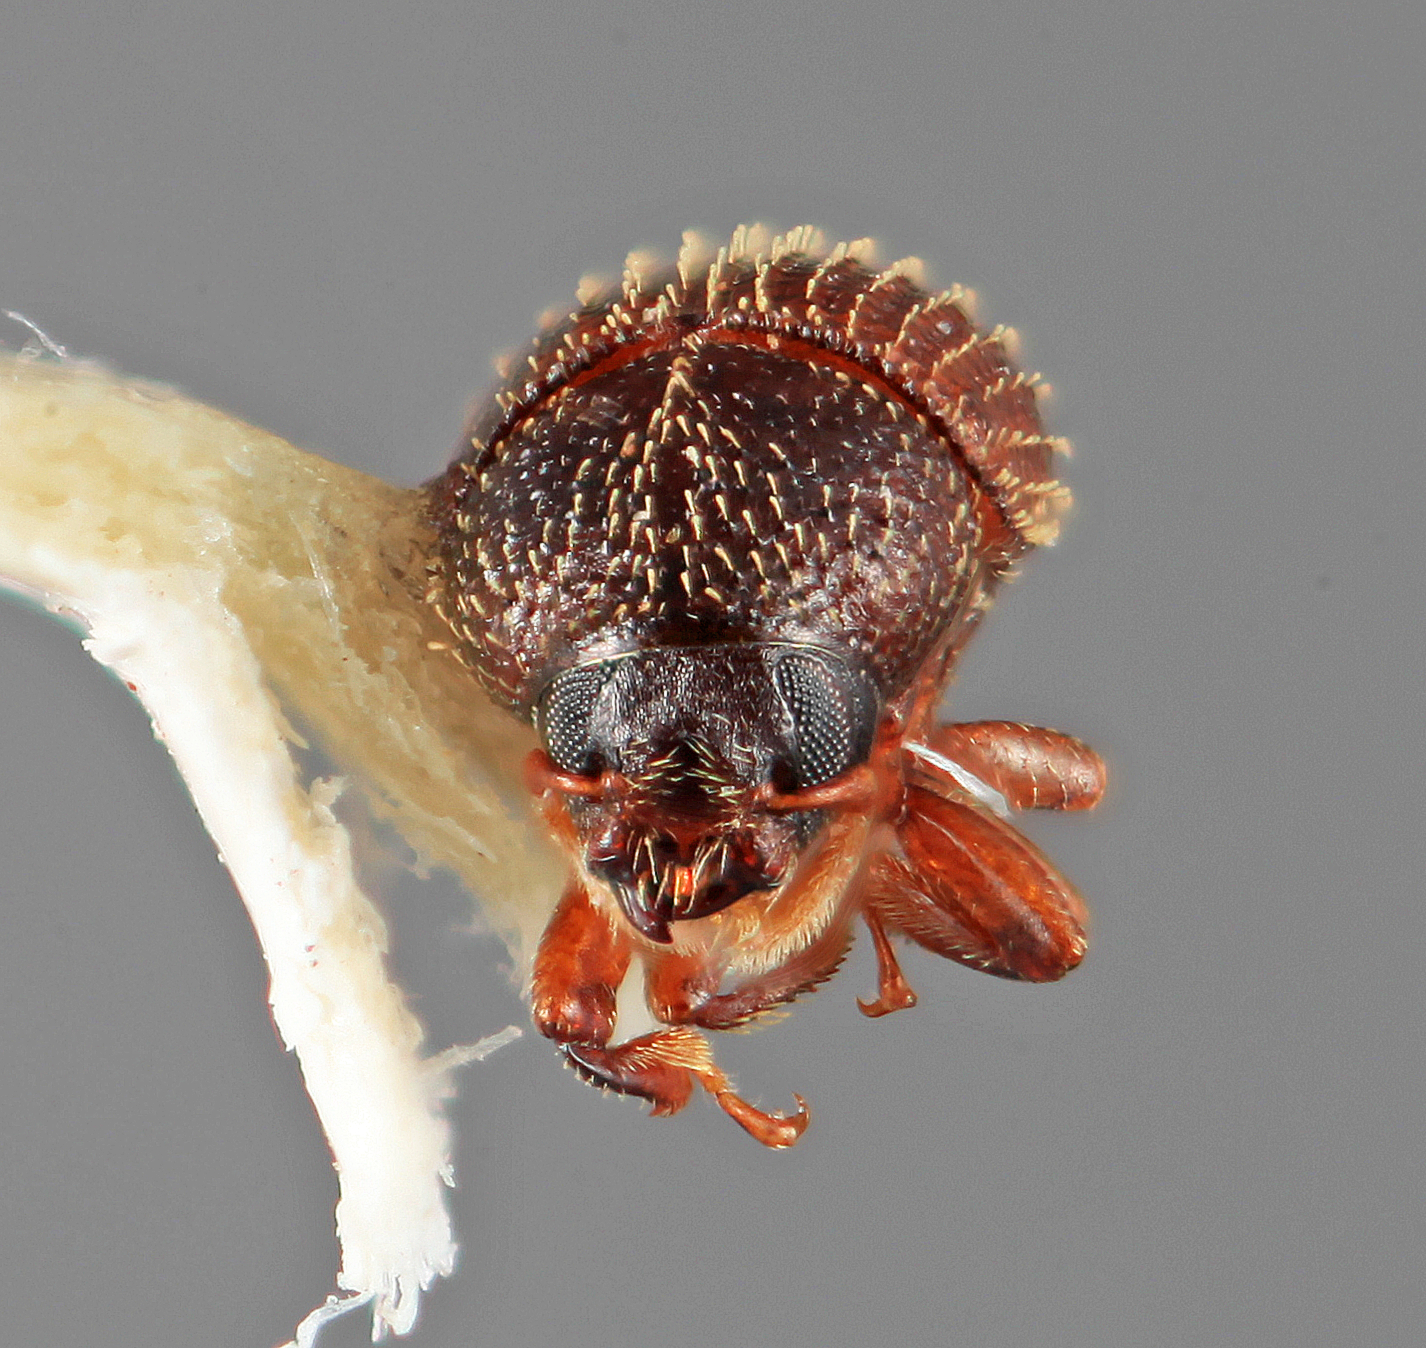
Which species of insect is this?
Chramesus cecropiae
